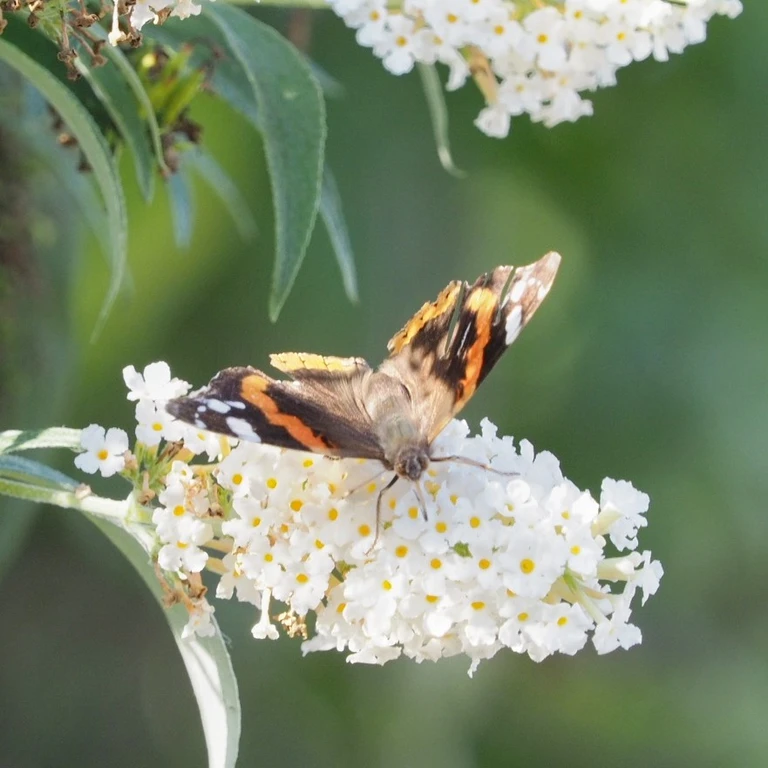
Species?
Vanessa atalanta
